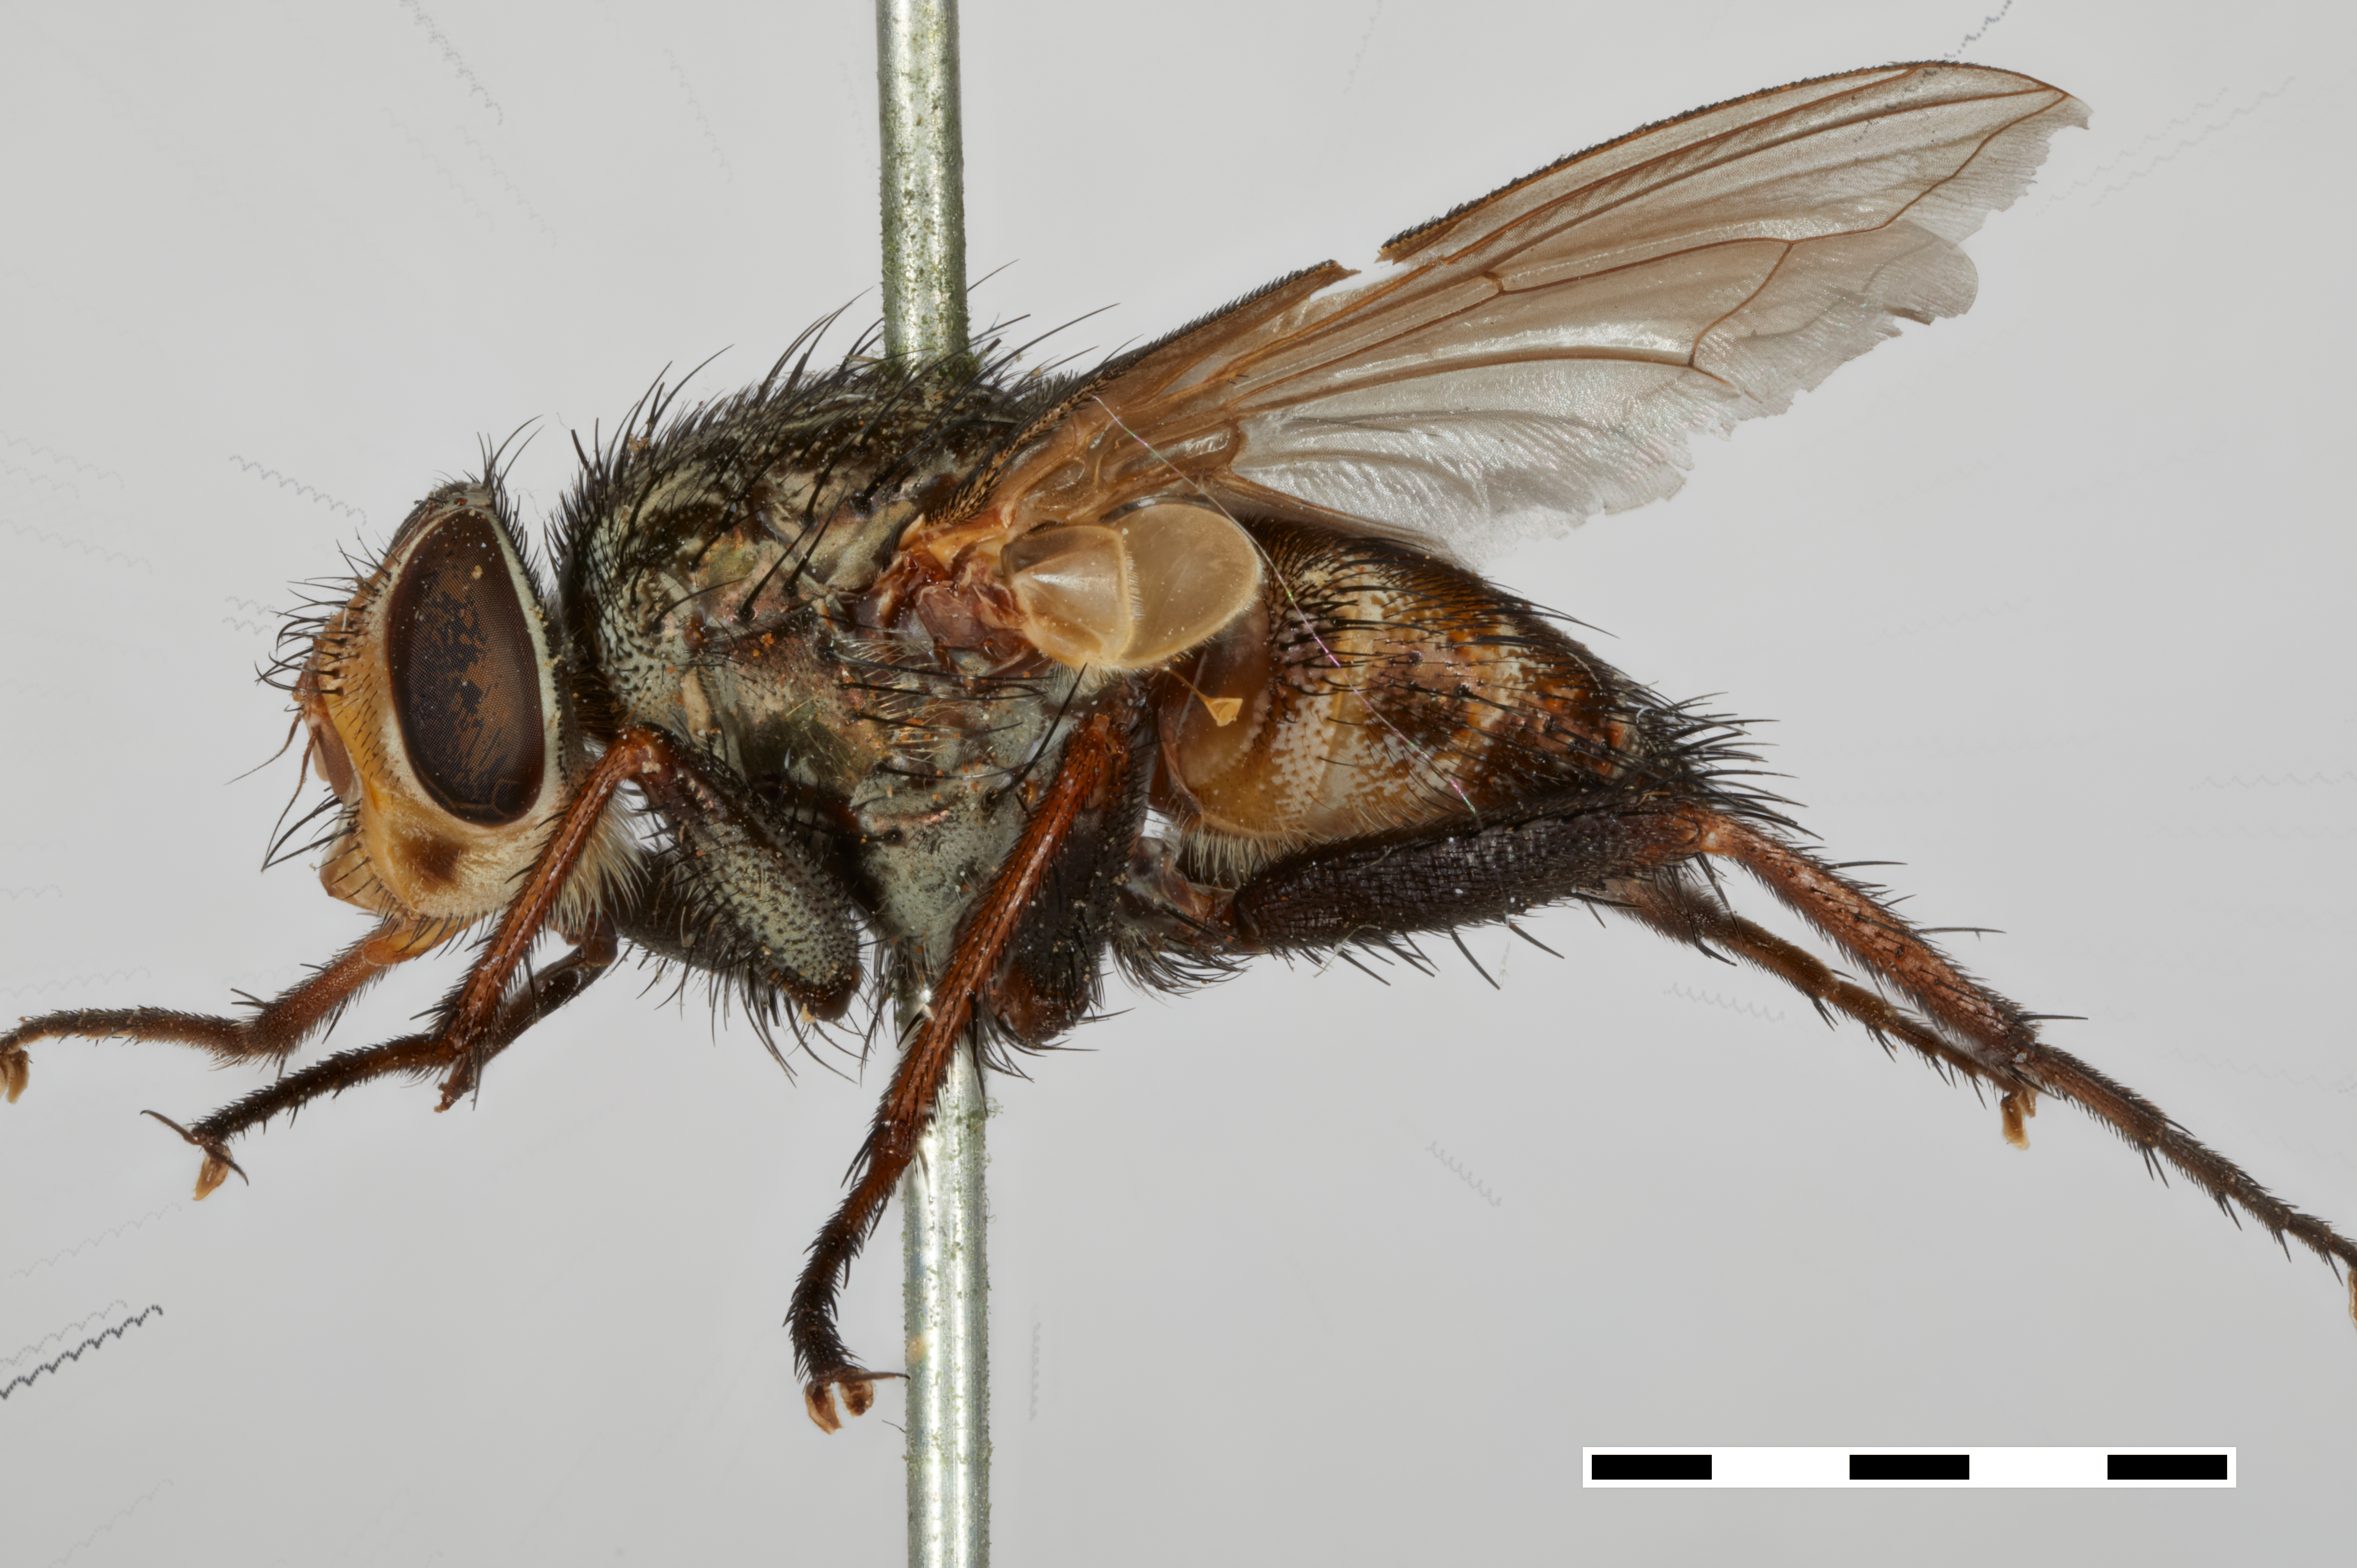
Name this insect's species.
Metallea robusta
